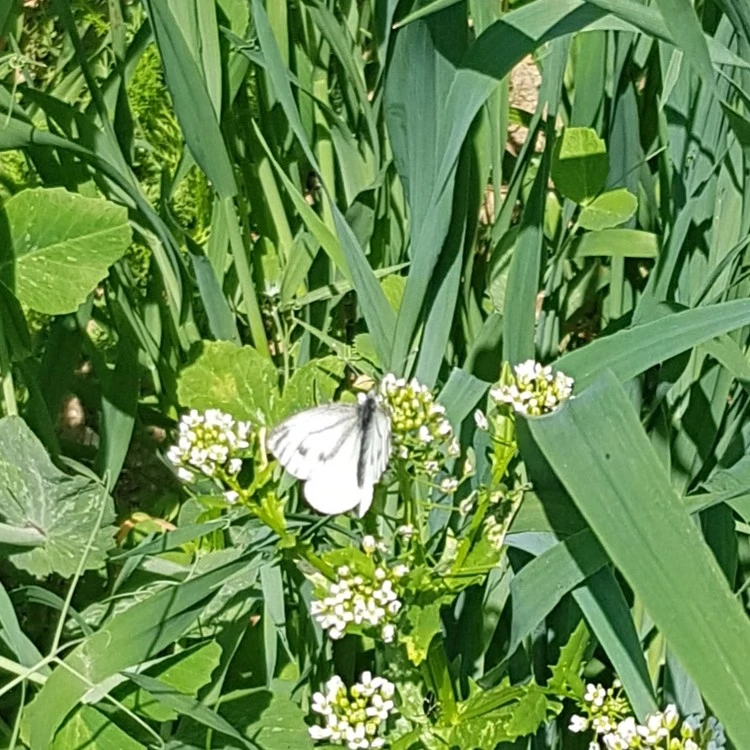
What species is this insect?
Pieris napi
